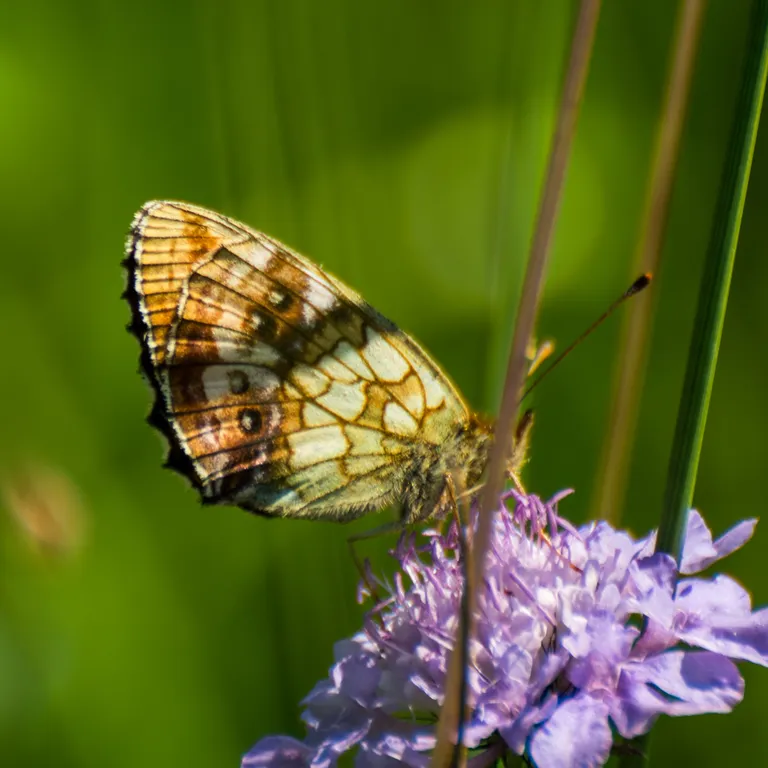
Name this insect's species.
Brenthis ino
